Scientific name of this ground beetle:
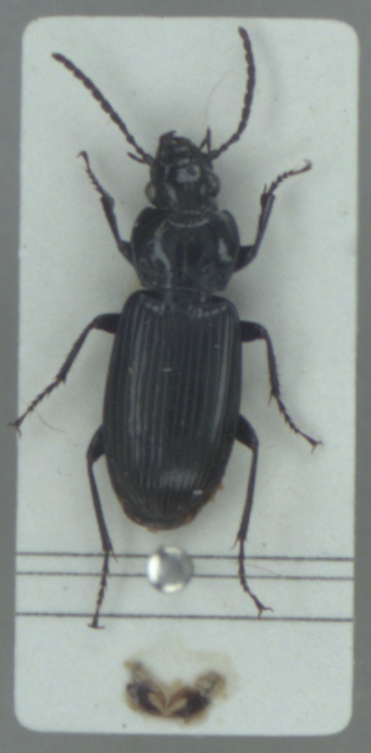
Pterostichus nigrita
